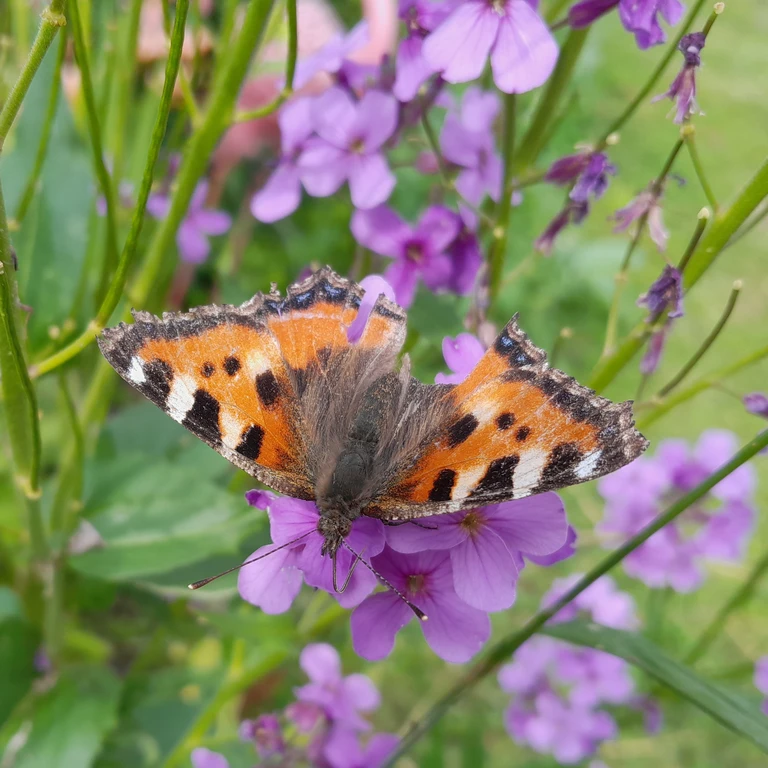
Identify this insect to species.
Aglais urticae
